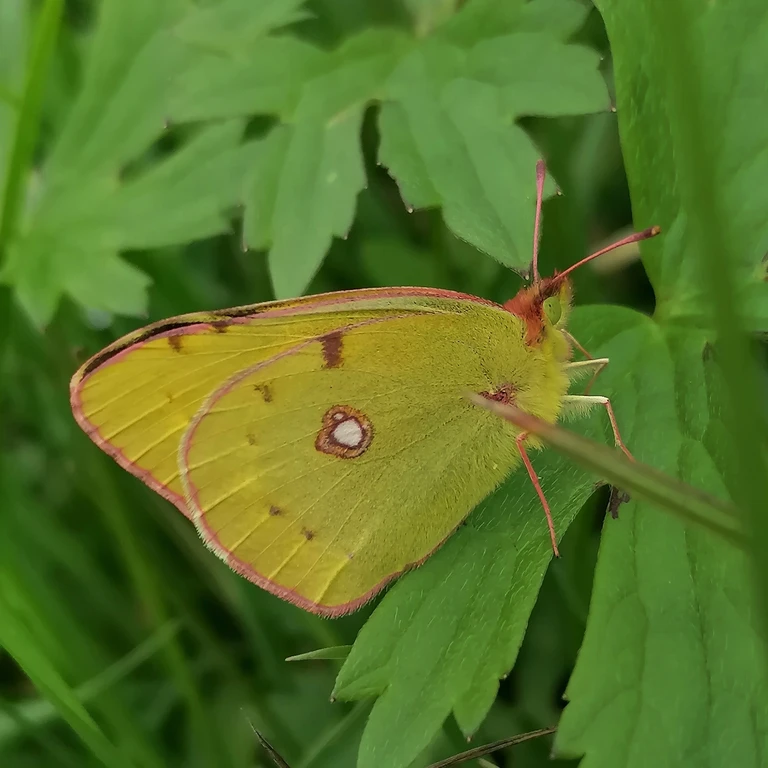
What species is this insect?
Colias croceus
